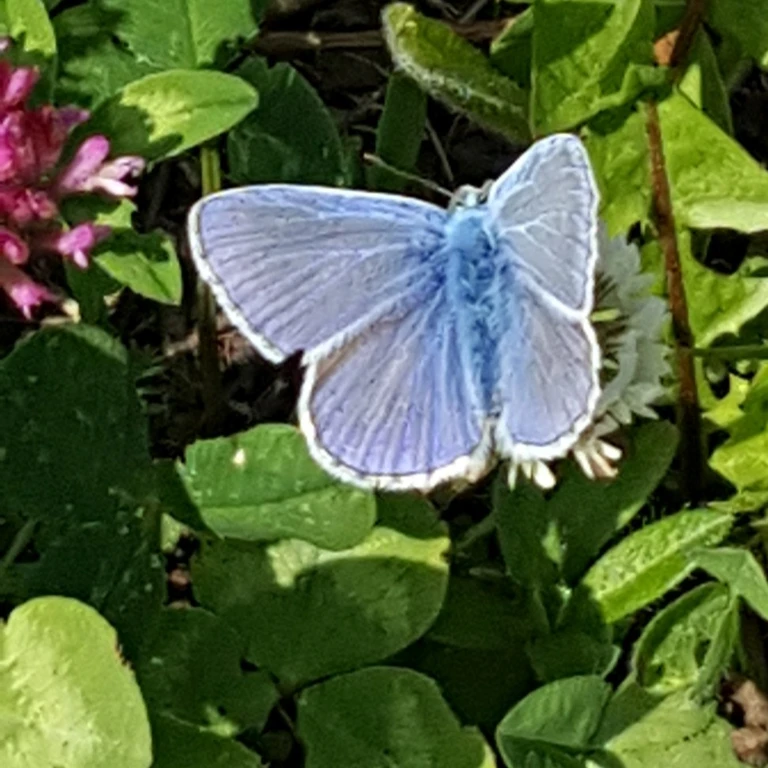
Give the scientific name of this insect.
Polyommatus icarus
